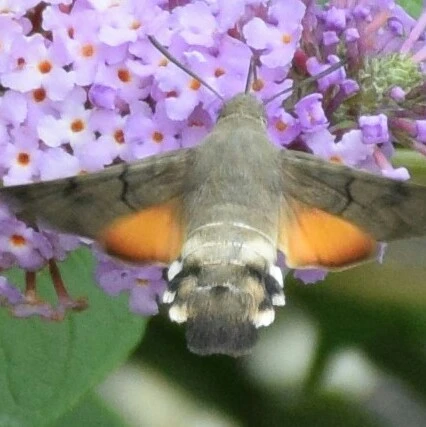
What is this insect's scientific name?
Macroglossum stellatarum
